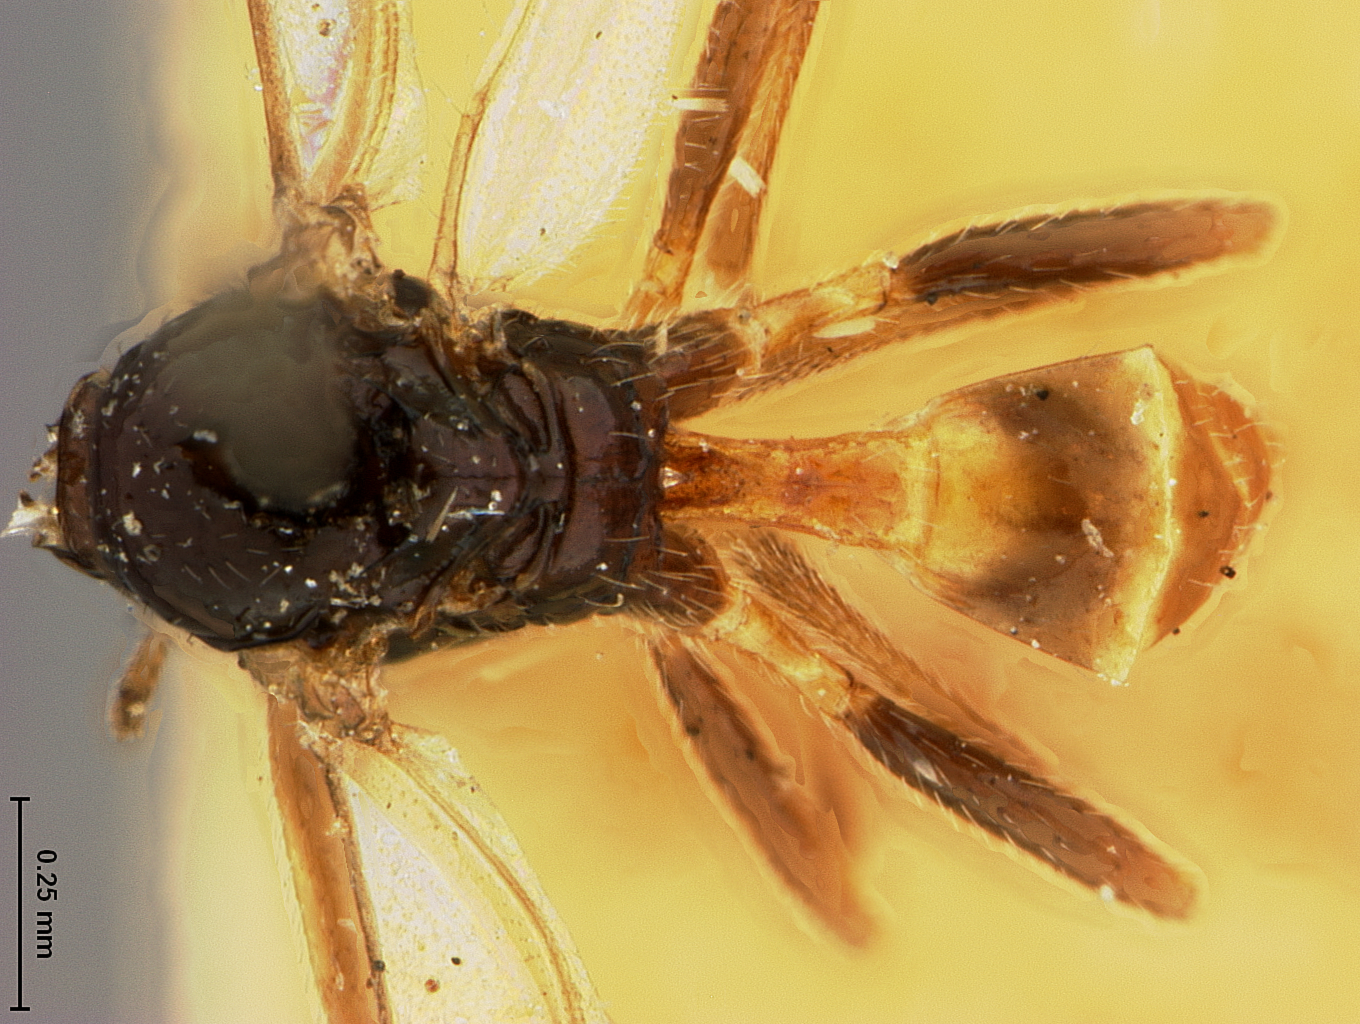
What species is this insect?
Aphidius confusus
